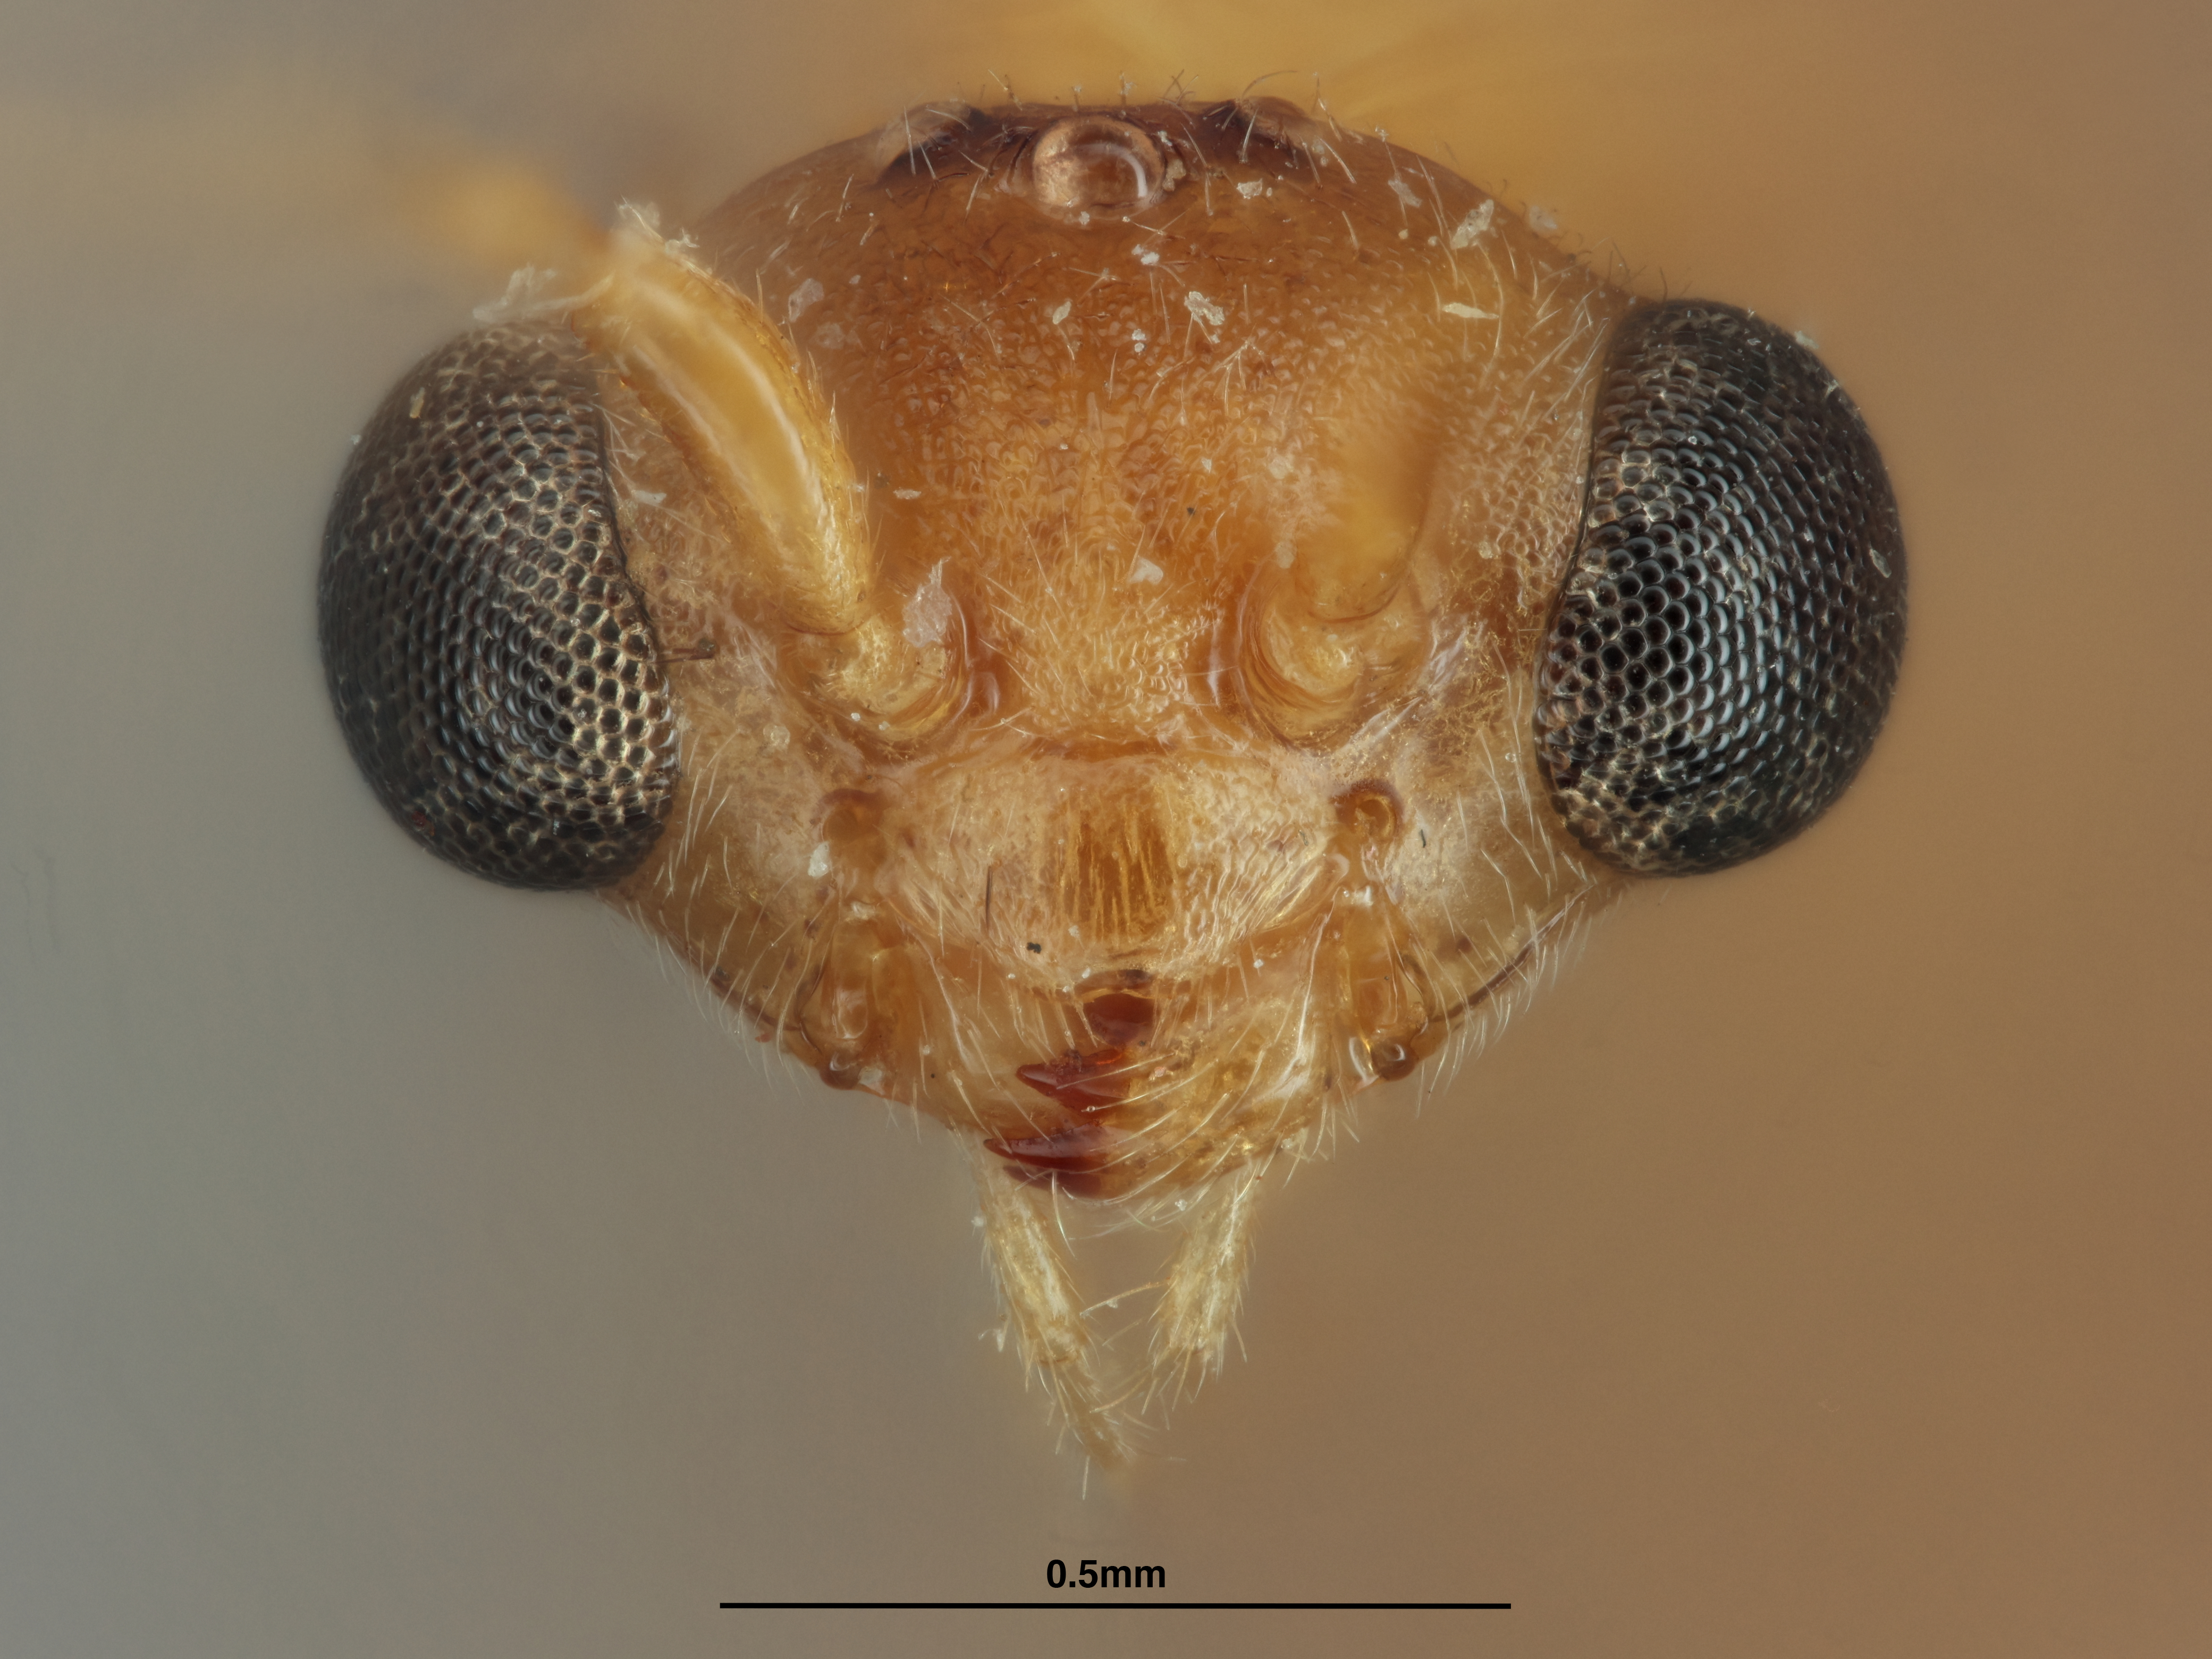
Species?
Thaumatodryinus perkinsi
